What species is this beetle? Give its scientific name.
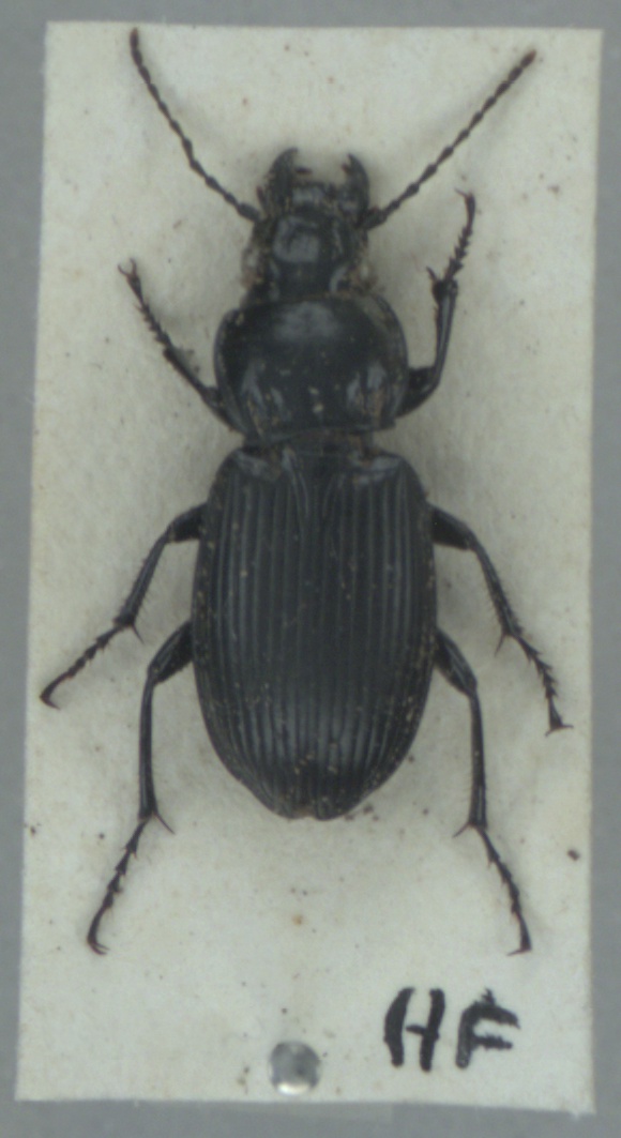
Pterostichus melanarius
